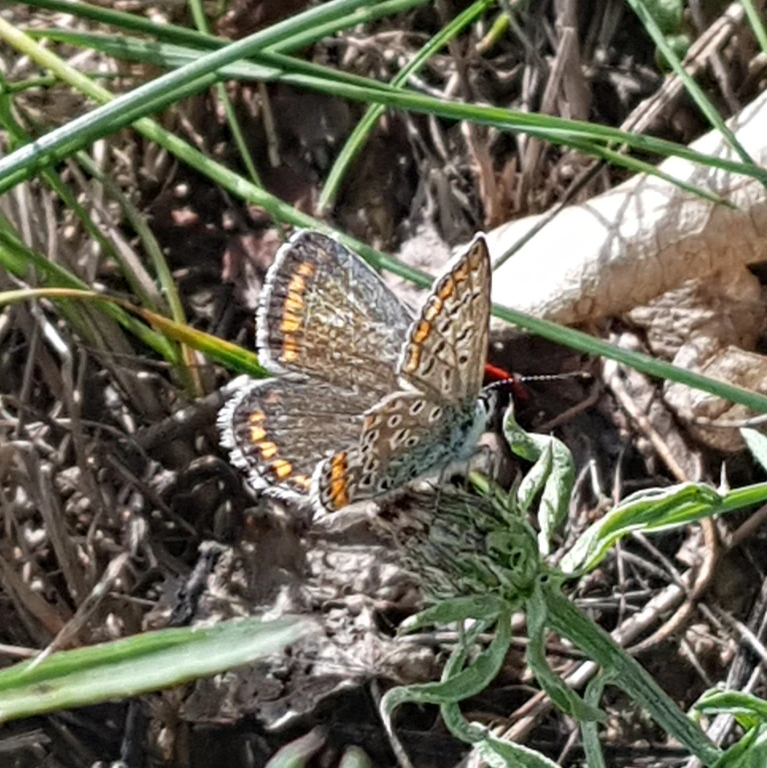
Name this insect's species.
Polyommatus icarus
